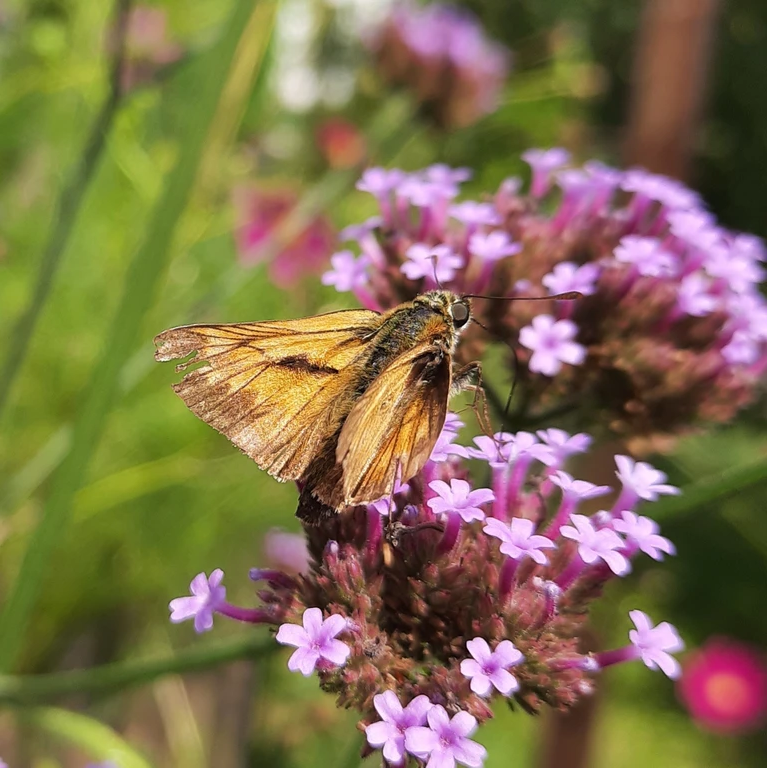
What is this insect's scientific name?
Ochlodes sylvanus (also Ochlodes venata)
